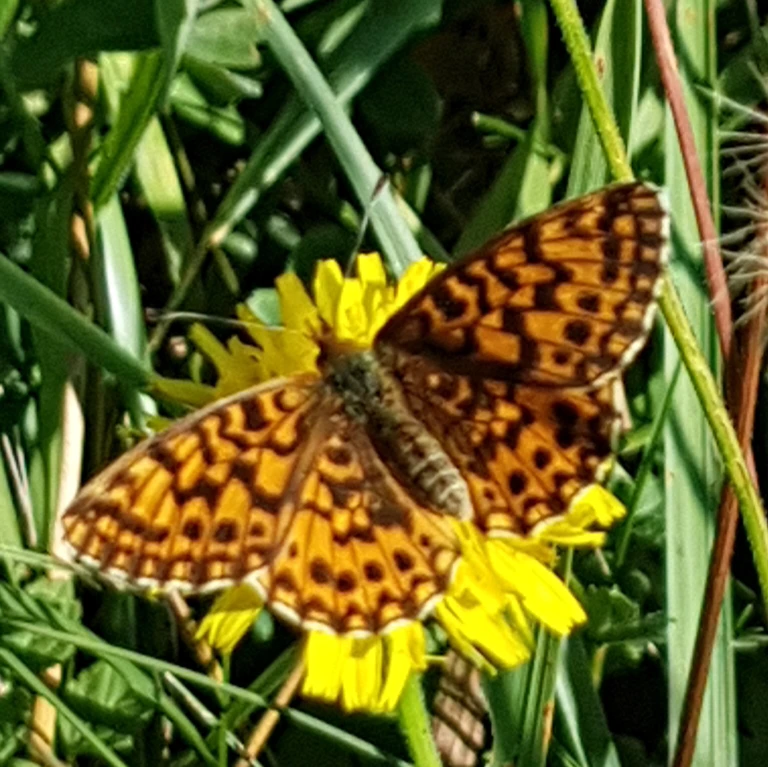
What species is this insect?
Boloria dia
